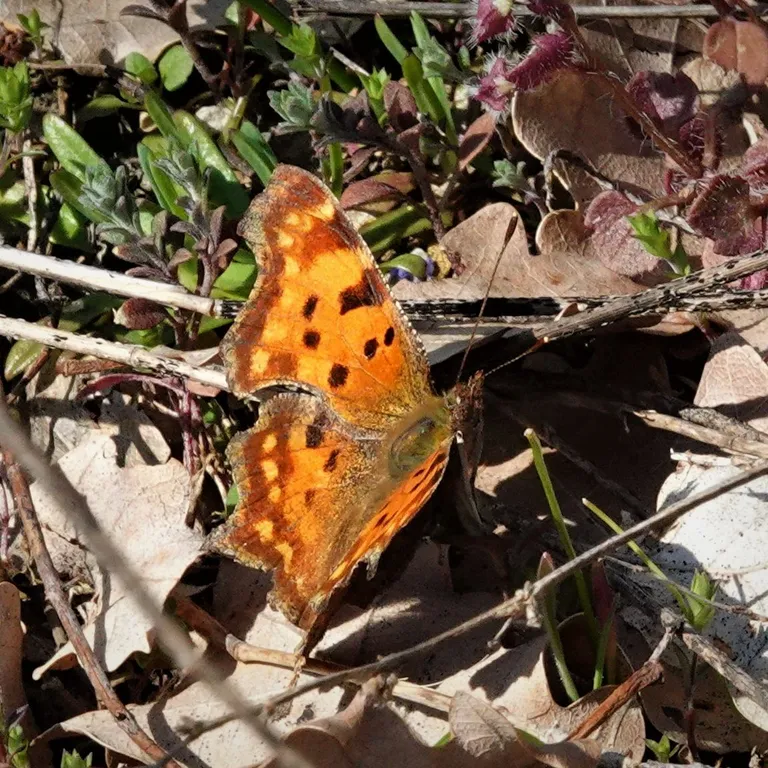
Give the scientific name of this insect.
Polygonia c-album
